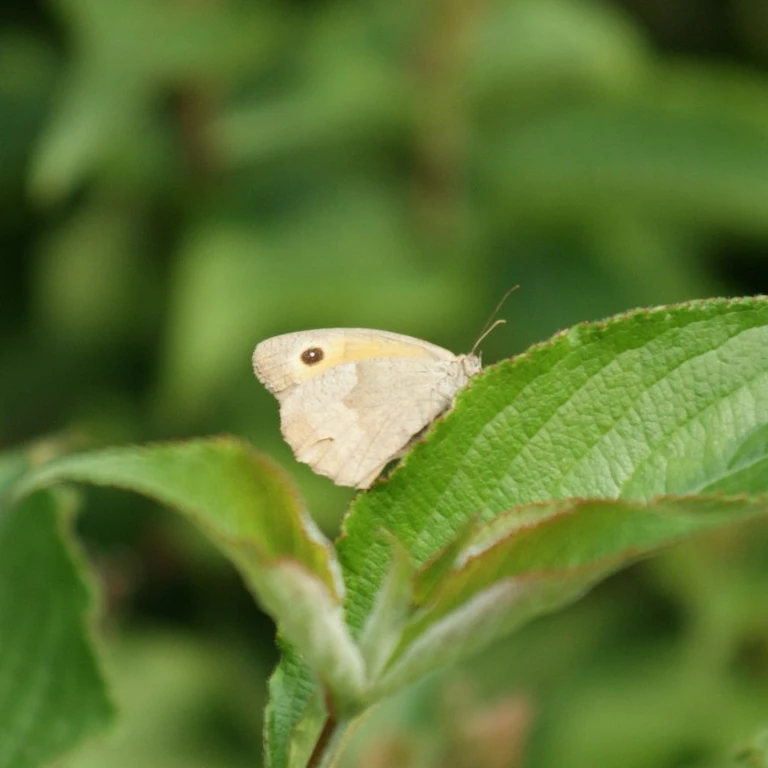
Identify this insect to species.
Maniola jurtina
